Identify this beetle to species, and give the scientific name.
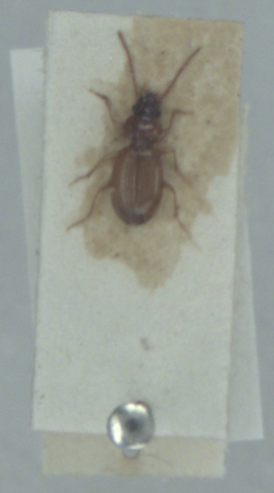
Epaphius secalis
